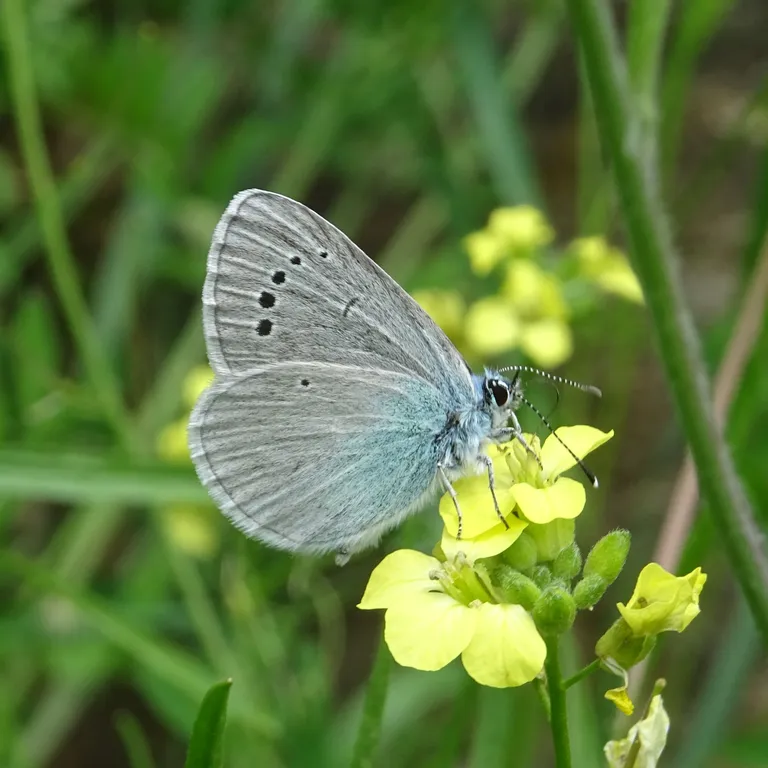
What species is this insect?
Glaucopsyche alexis
